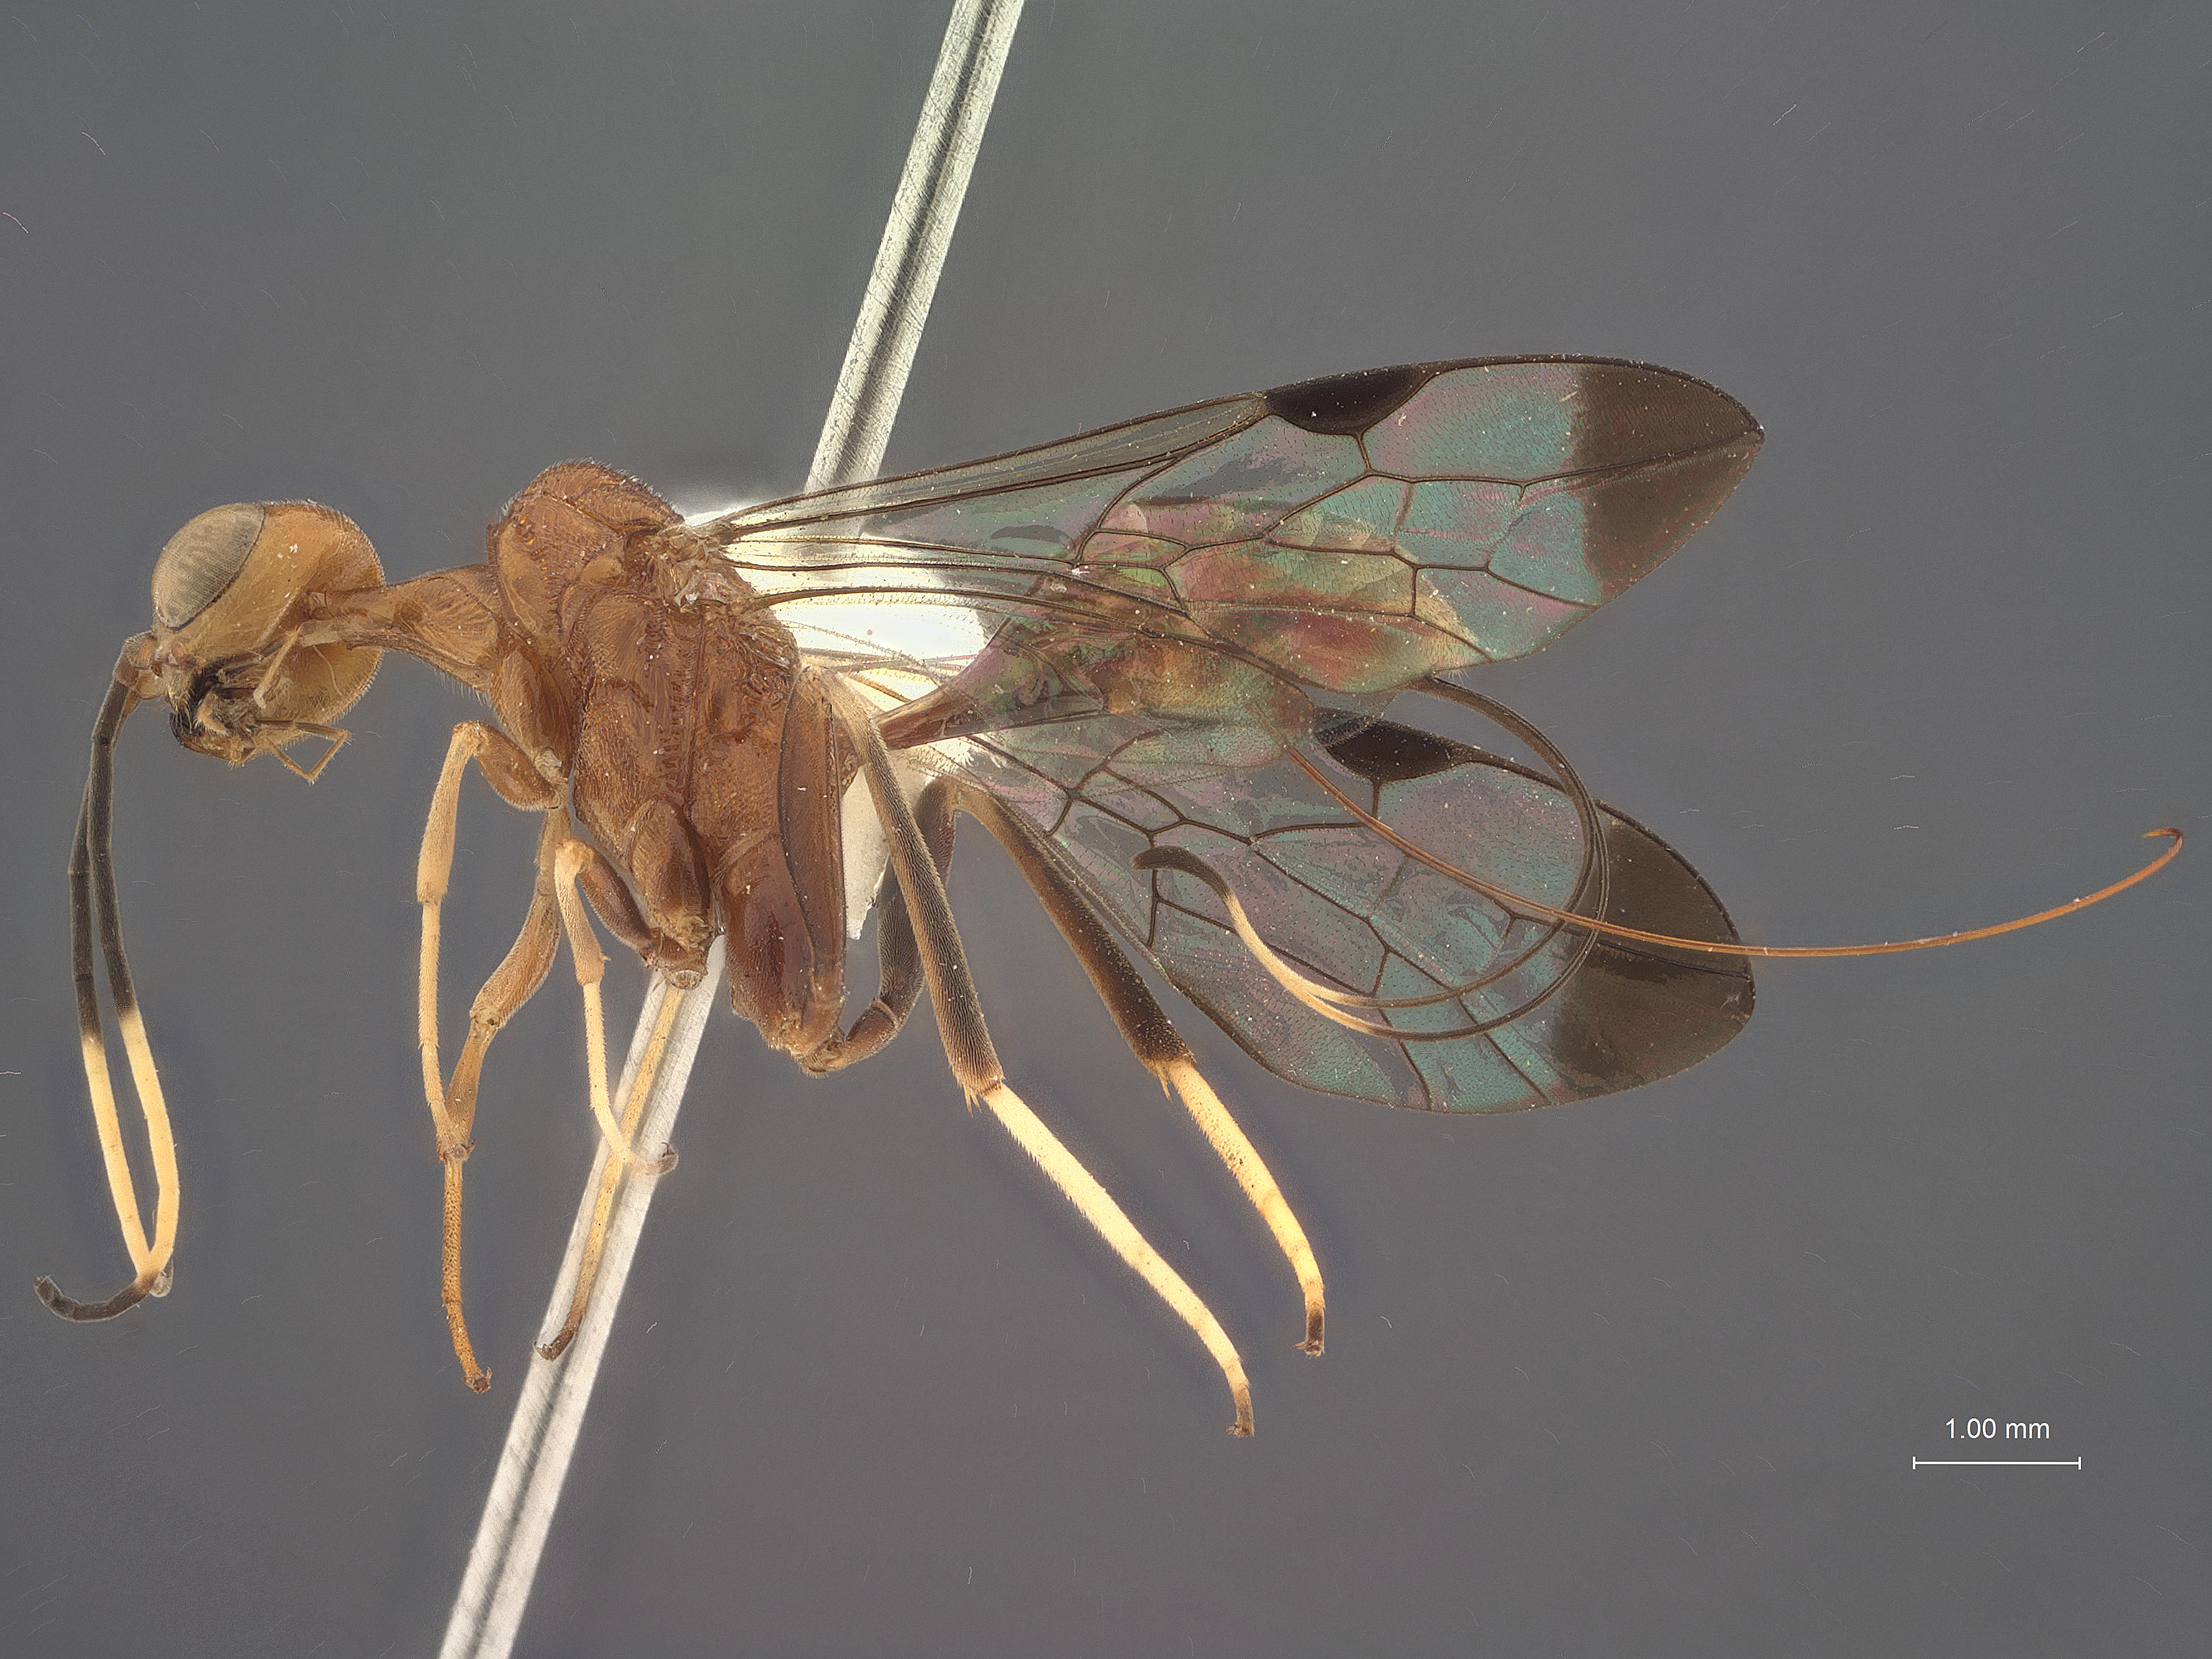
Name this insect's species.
Aulacus fascius
